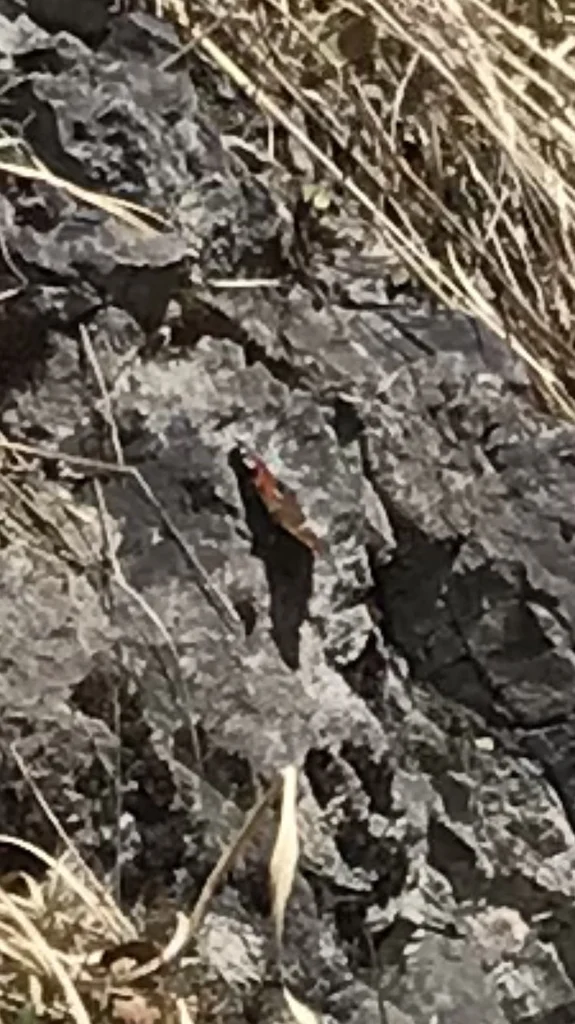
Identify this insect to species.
Aglais io
